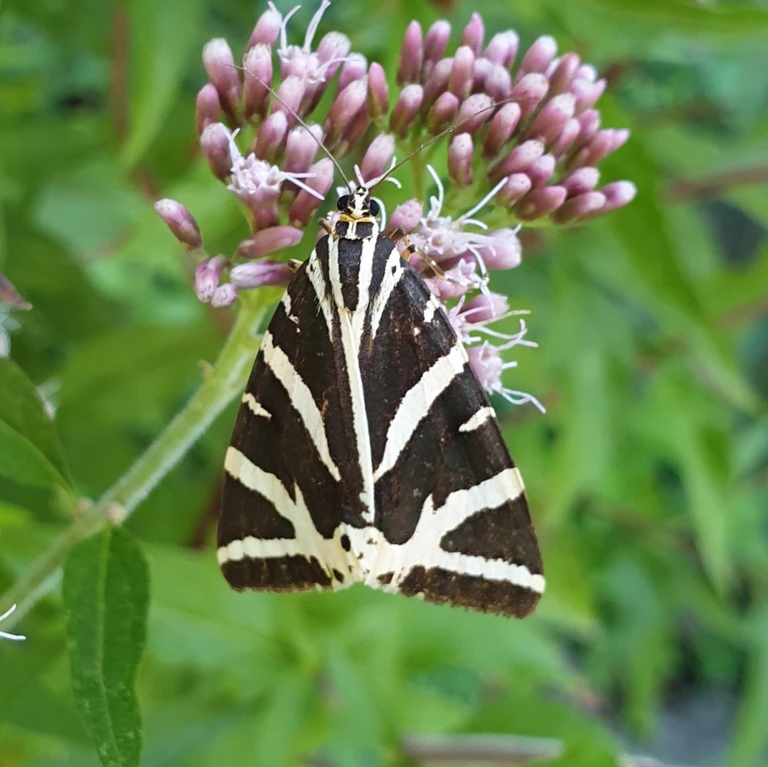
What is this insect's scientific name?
Euplagia quadripunctaria
